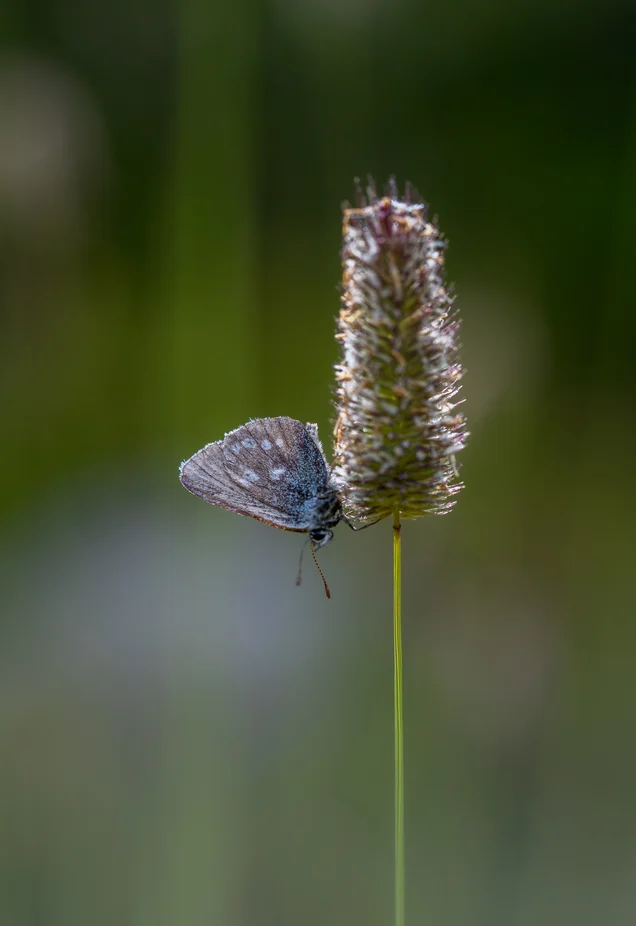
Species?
Agriades orbitulus (also Albulina orbitulus)
